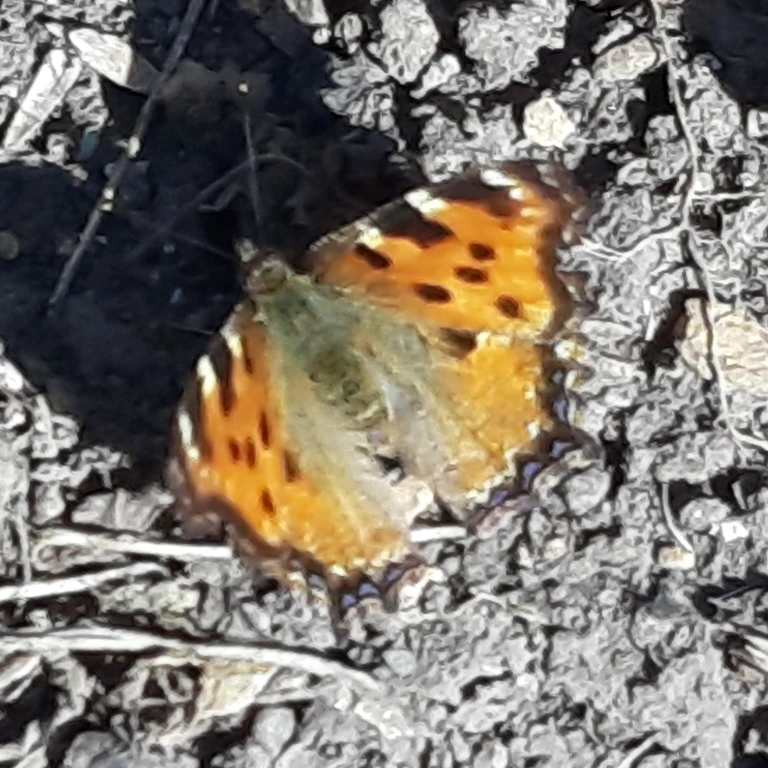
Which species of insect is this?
Nymphalis polychloros
